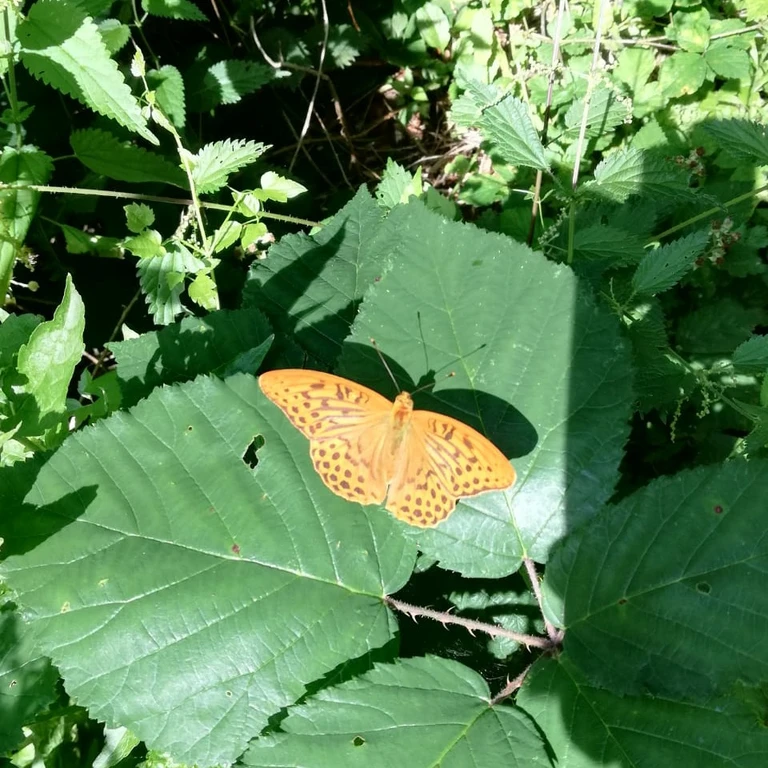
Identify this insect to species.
Argynnis paphia
